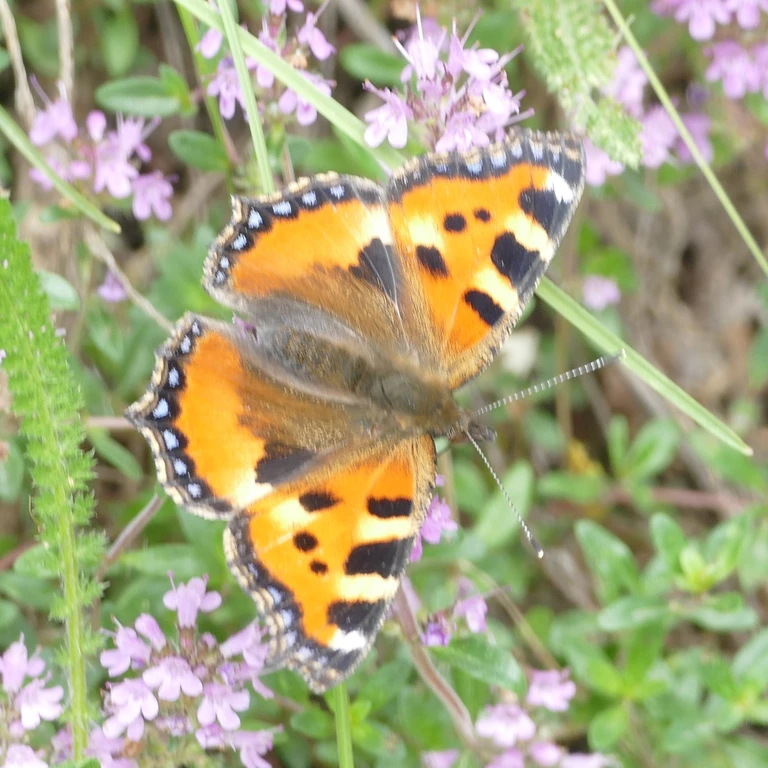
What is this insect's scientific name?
Aglais urticae
